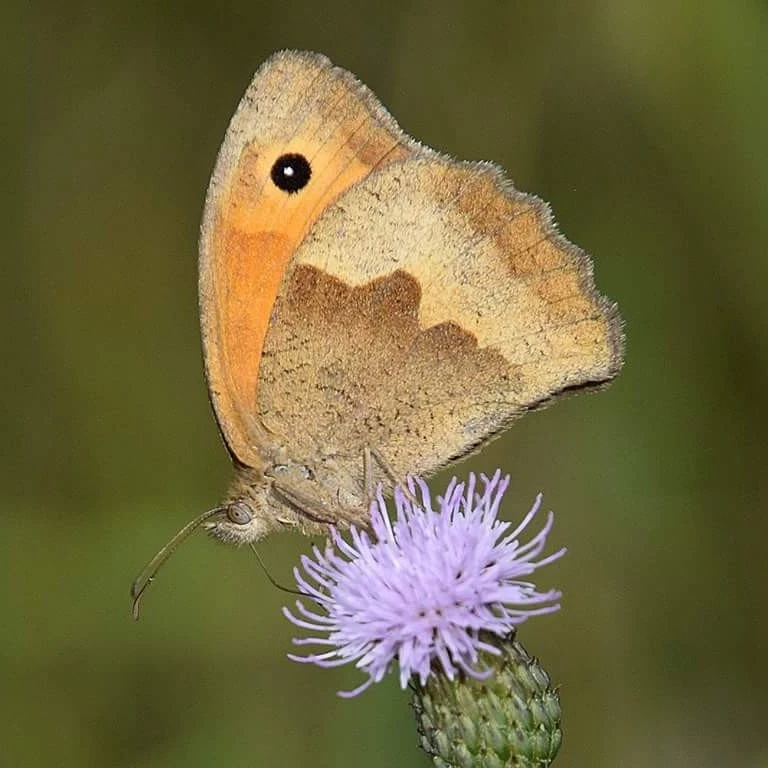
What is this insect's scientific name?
Maniola jurtina
